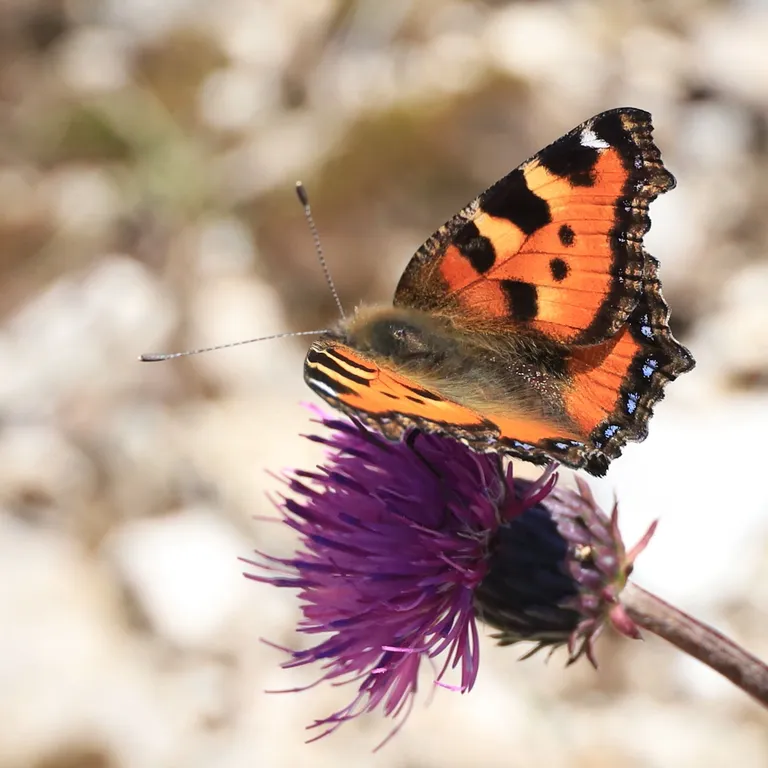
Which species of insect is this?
Aglais urticae
